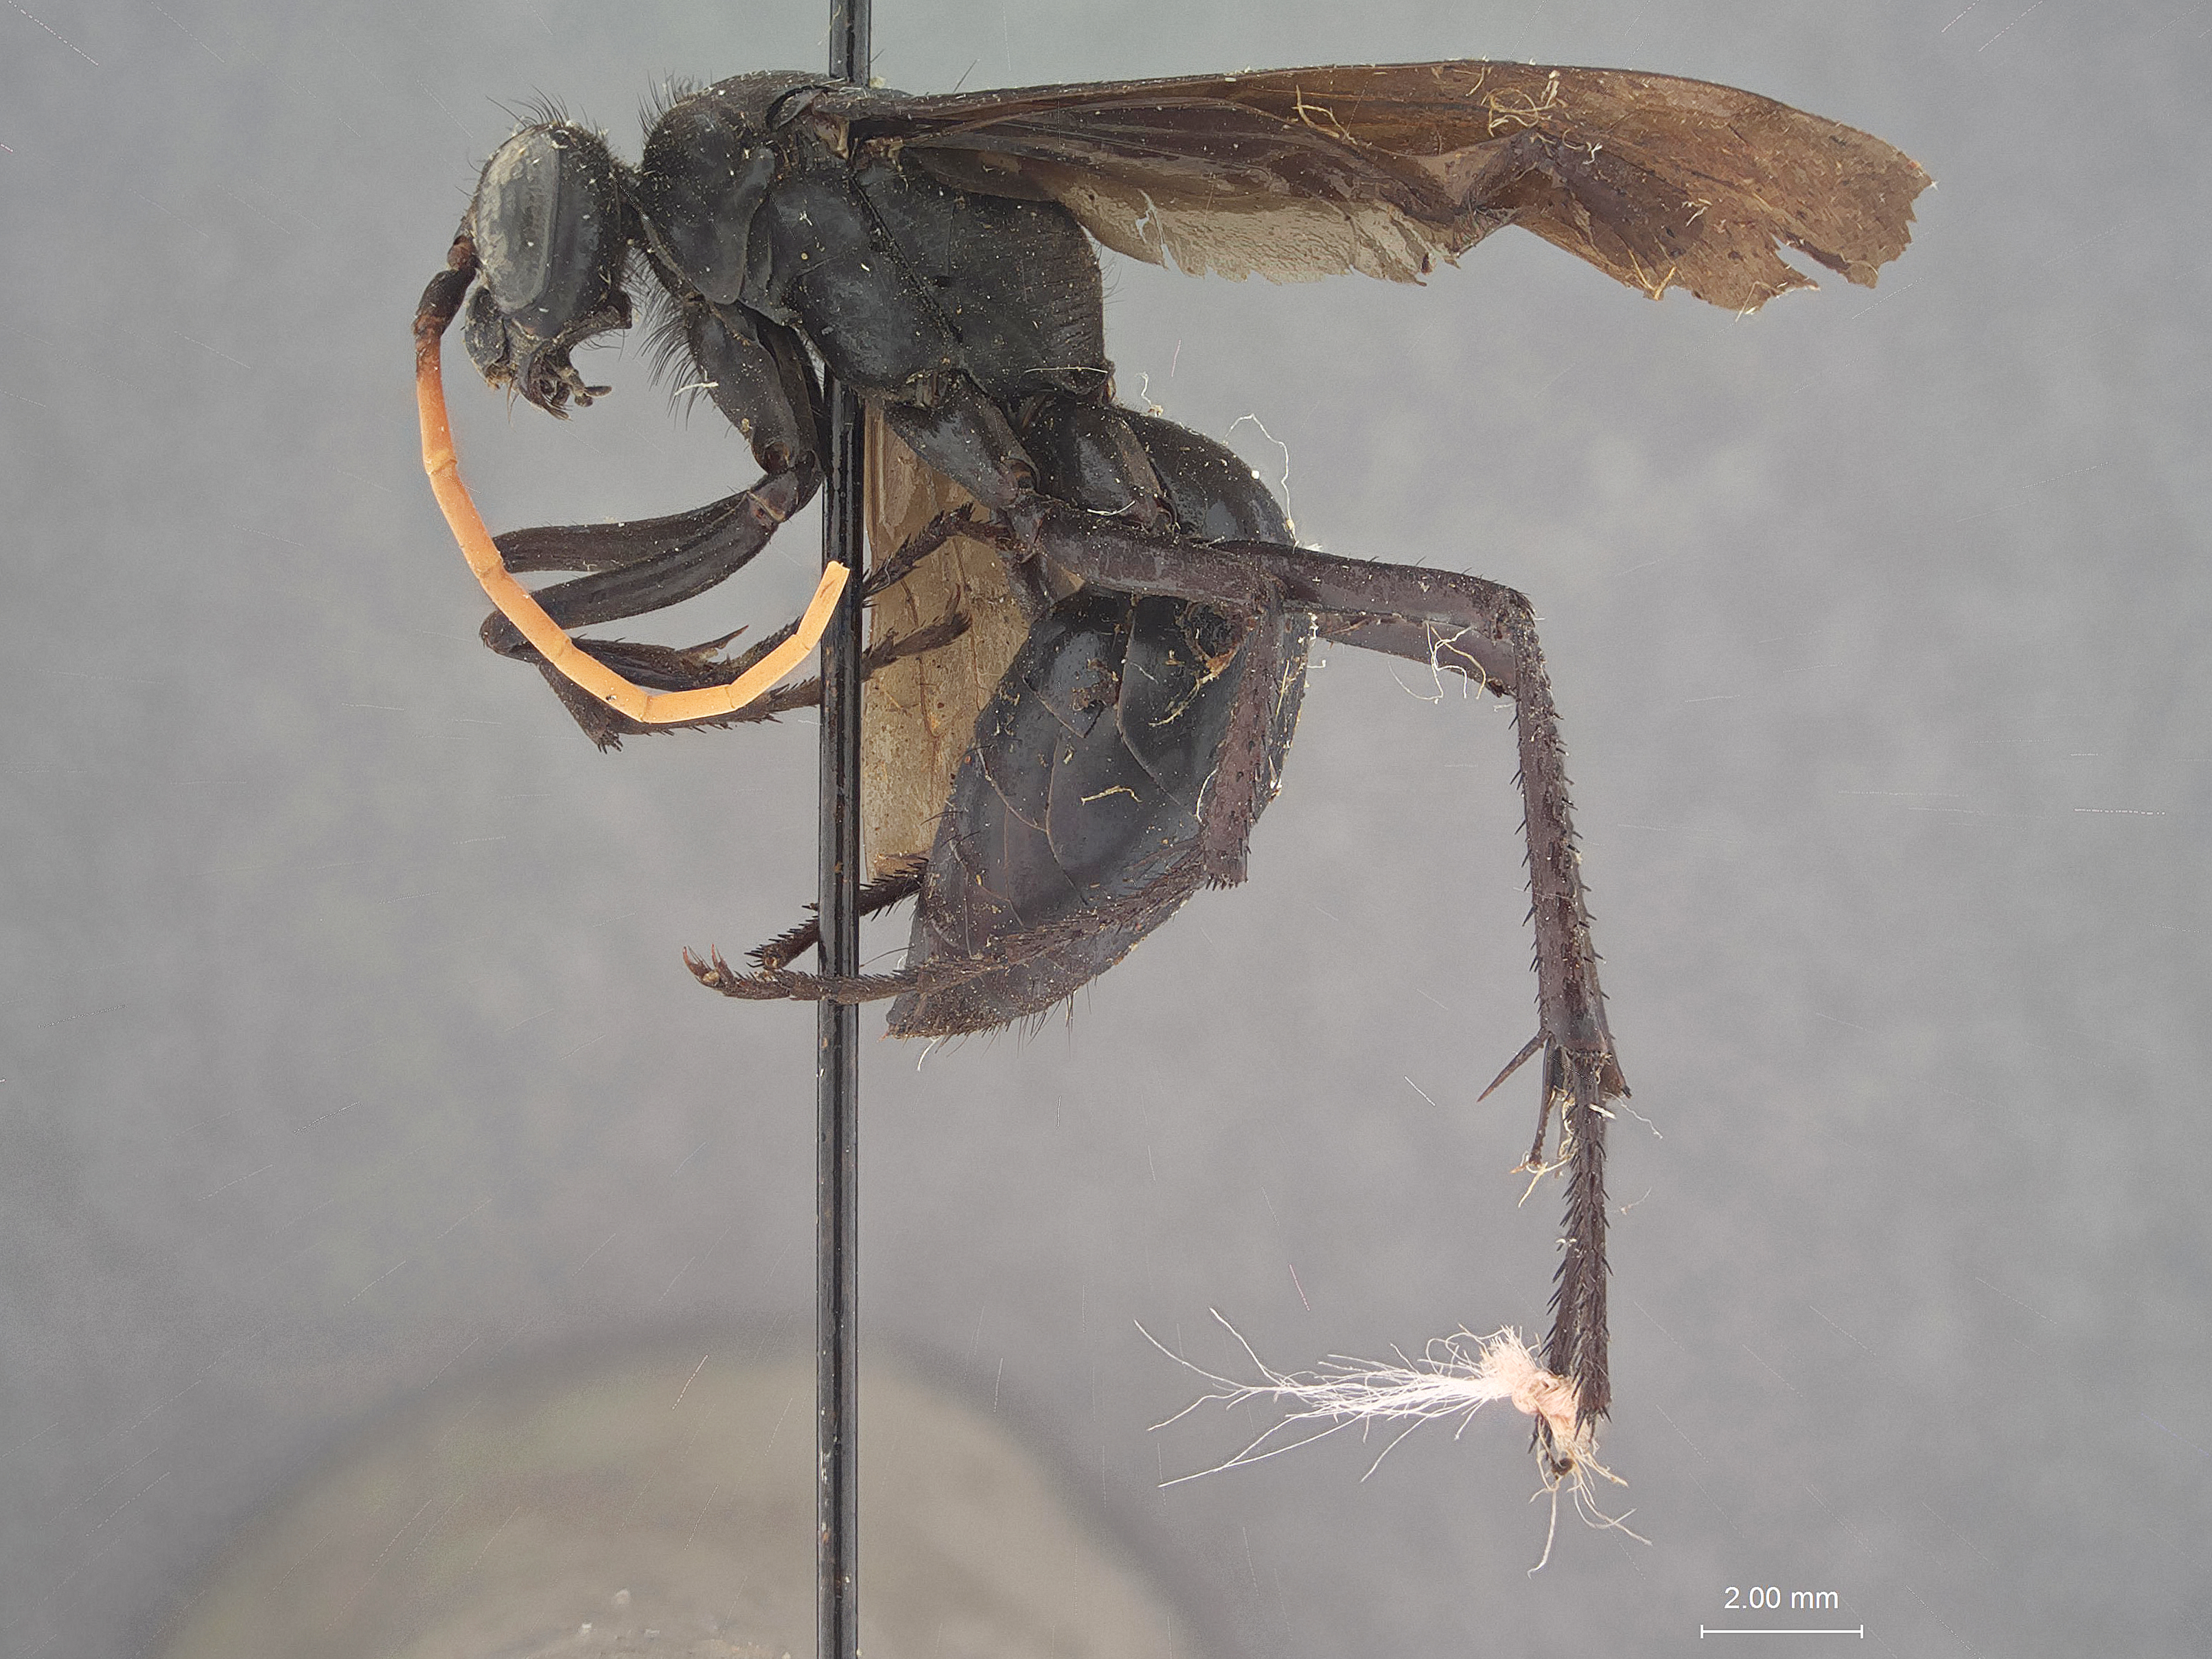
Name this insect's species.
Cryptocheilus peruvianus
